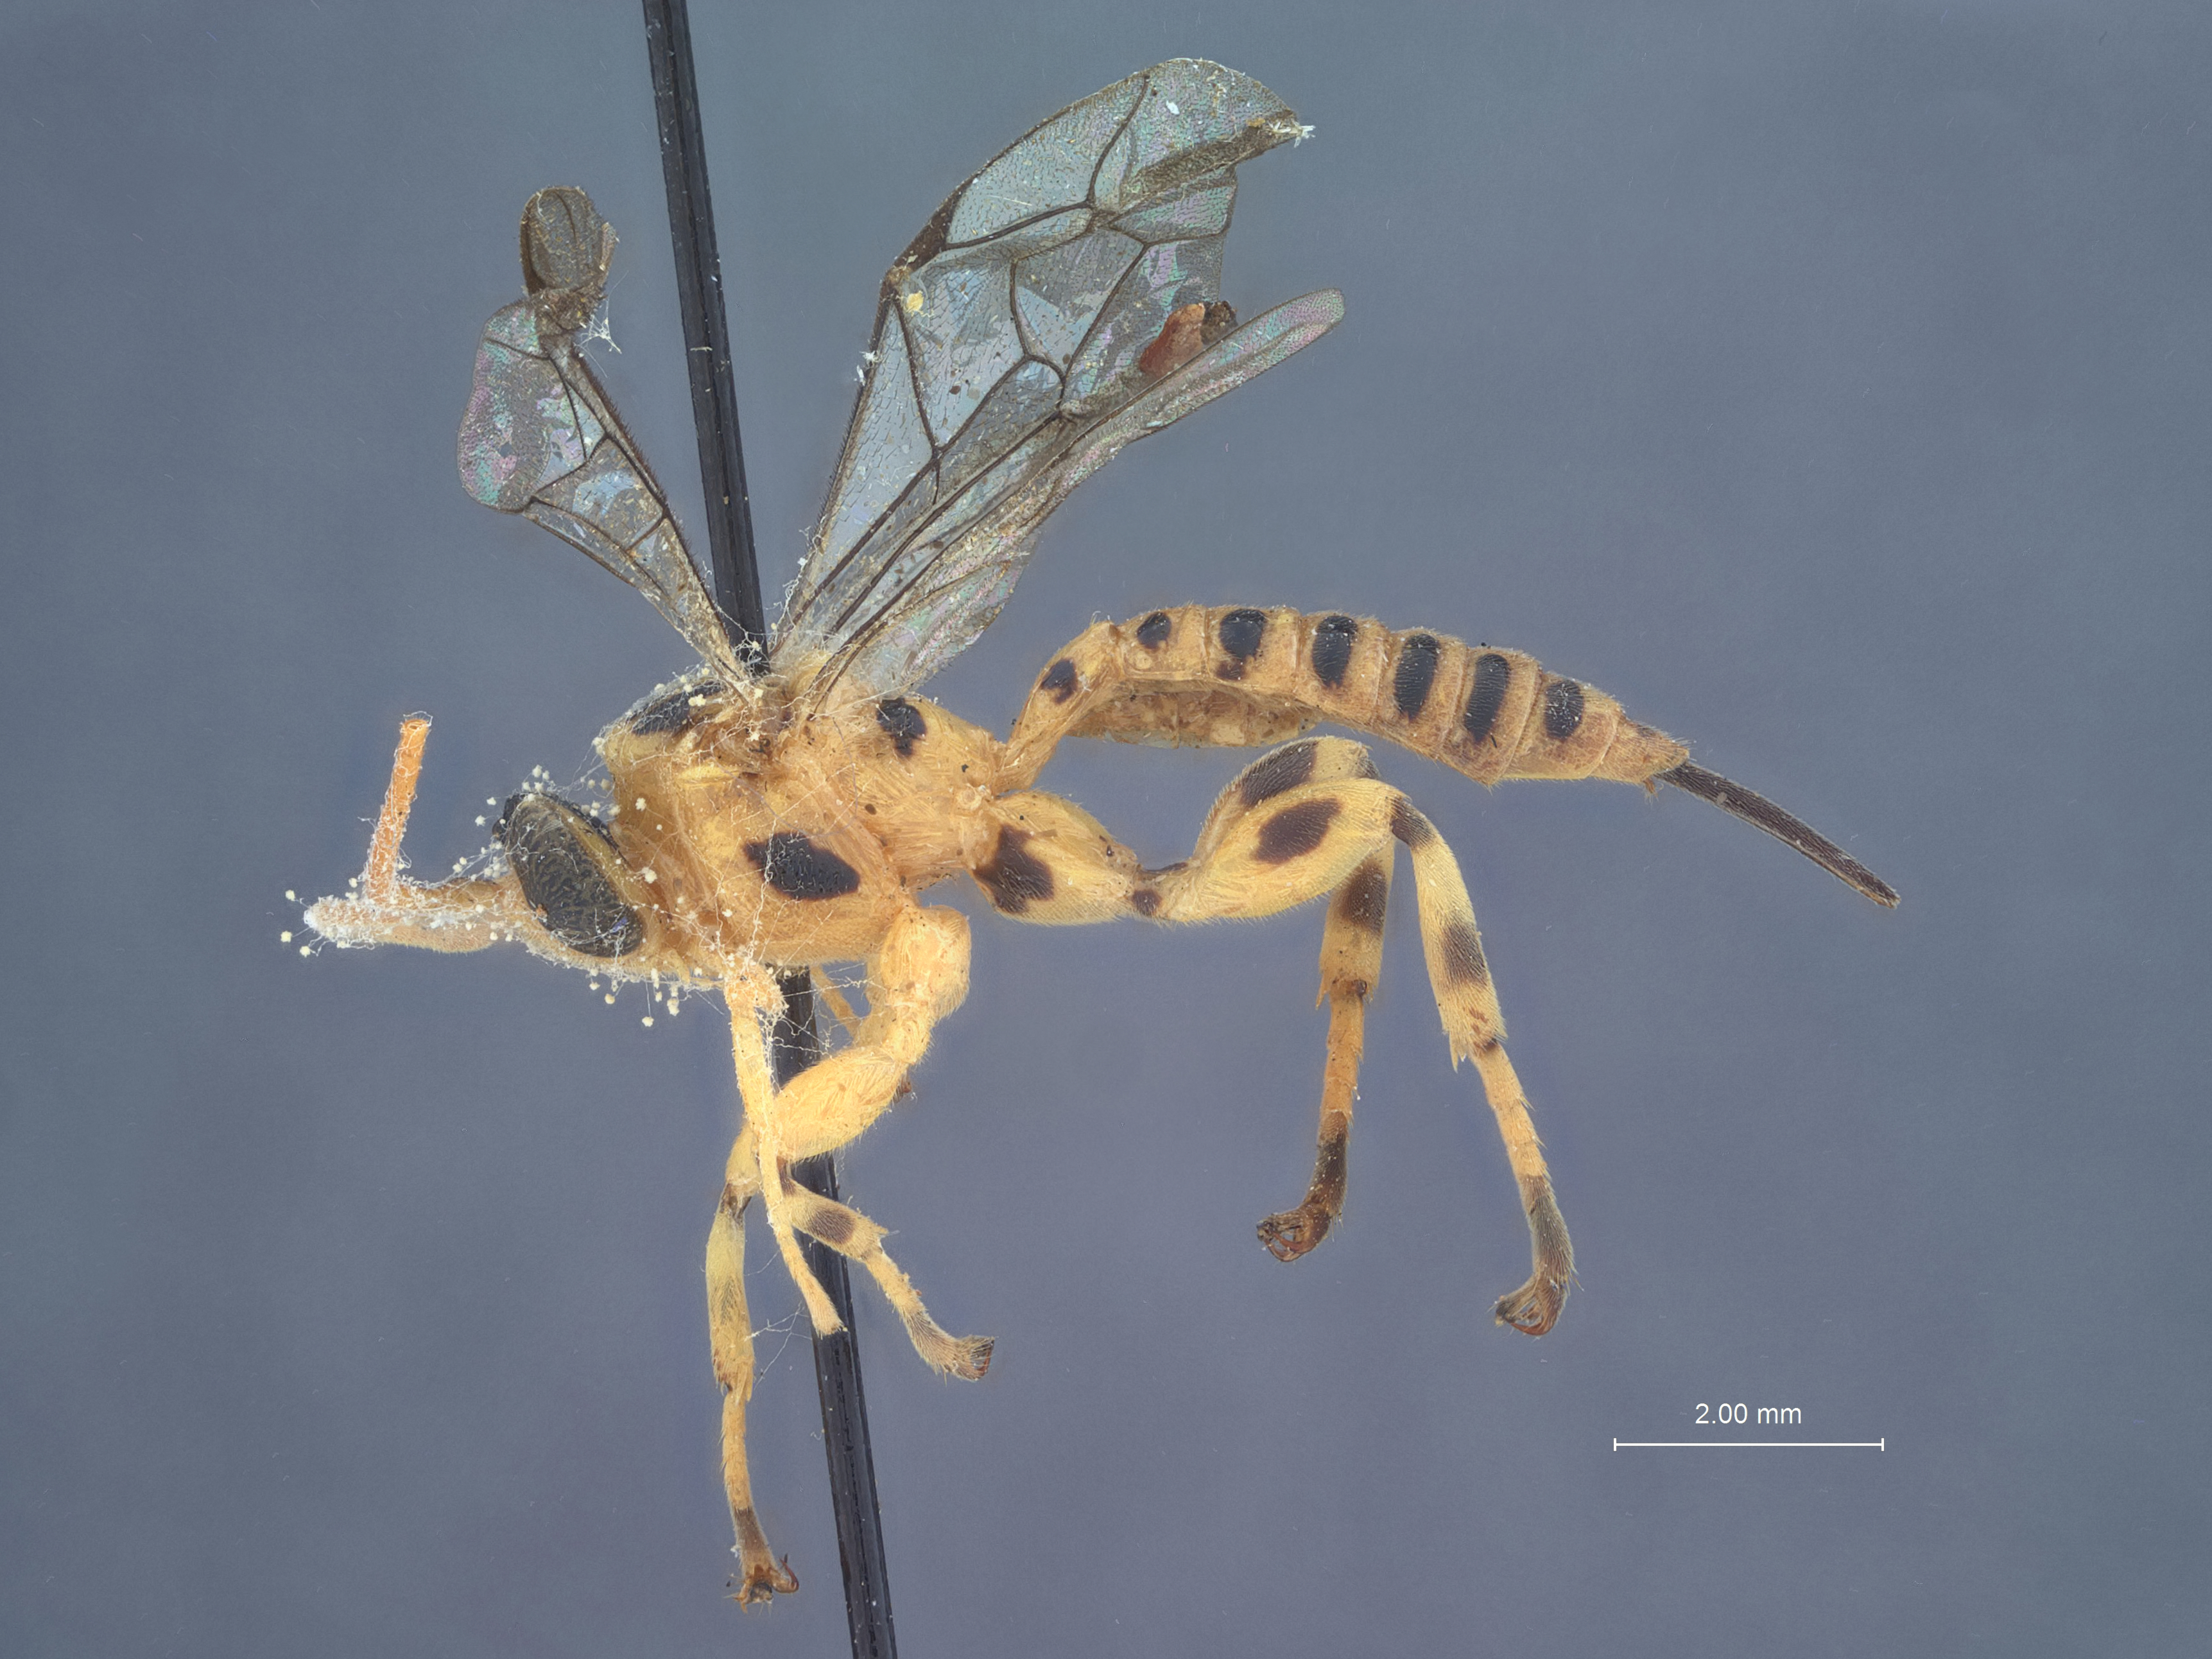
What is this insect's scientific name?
Xanthopimpla attenuata
